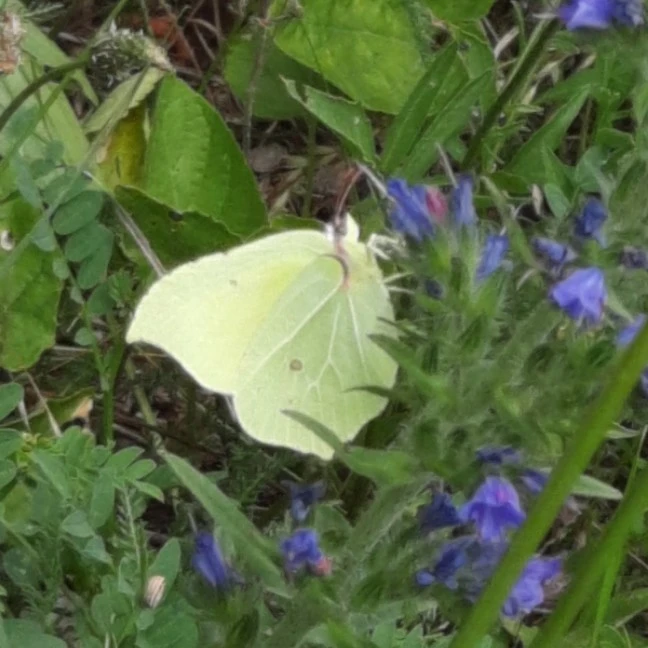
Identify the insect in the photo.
Gonepteryx rhamni
